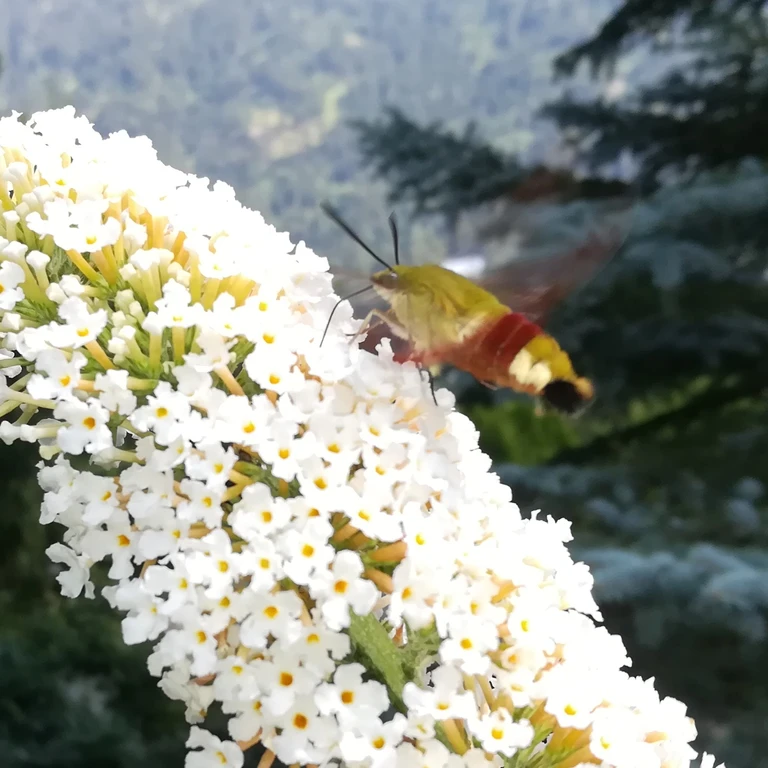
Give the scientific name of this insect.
Hemaris fuciformis
